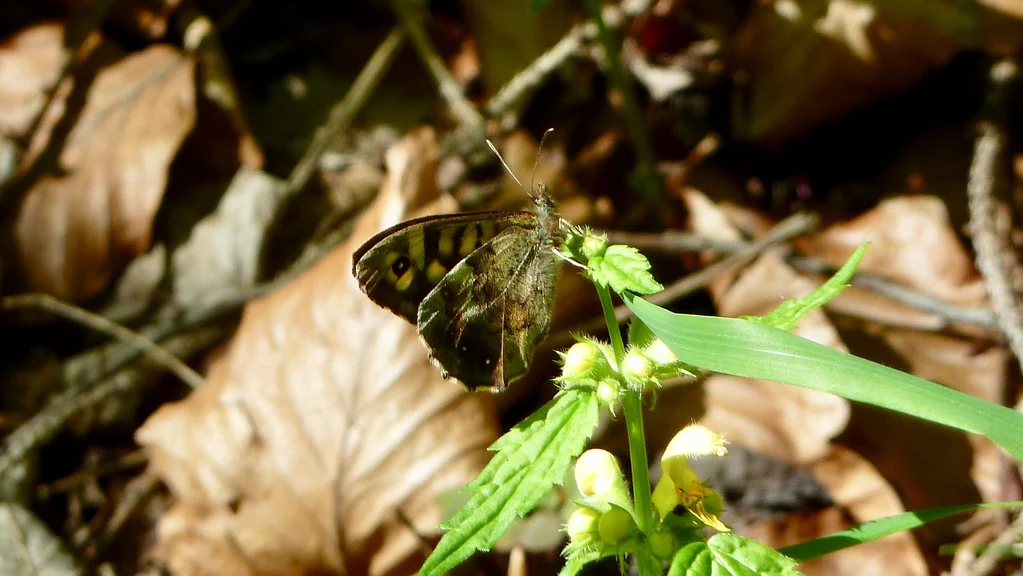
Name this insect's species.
Pararge aegeria
